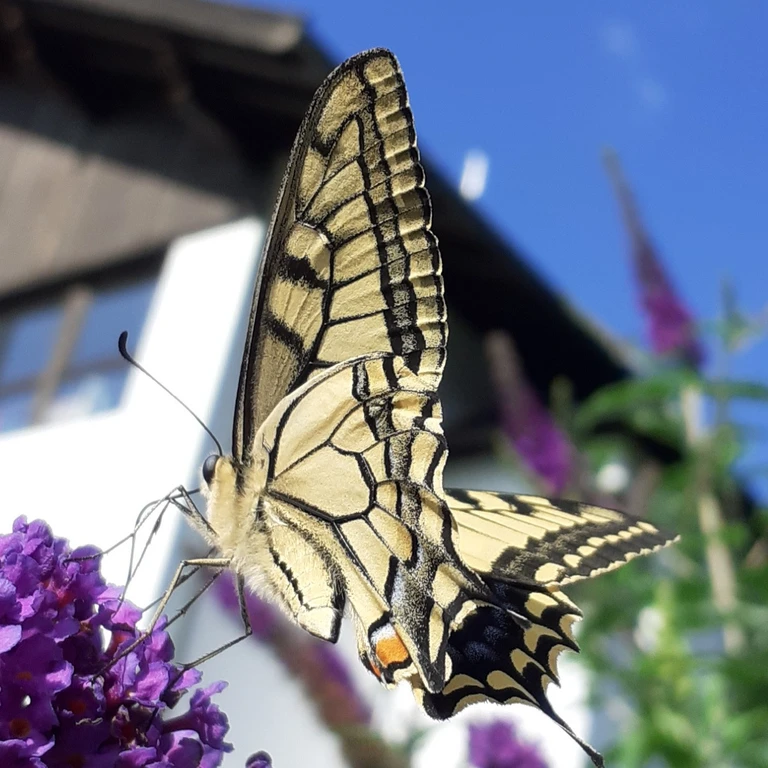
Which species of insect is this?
Papilio machaon
